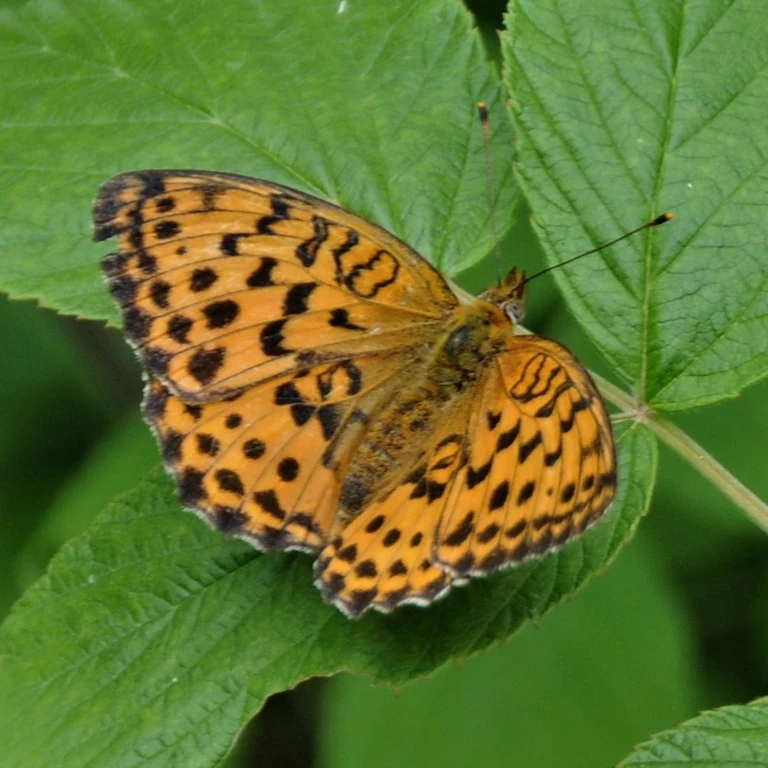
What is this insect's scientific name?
Brenthis daphne
